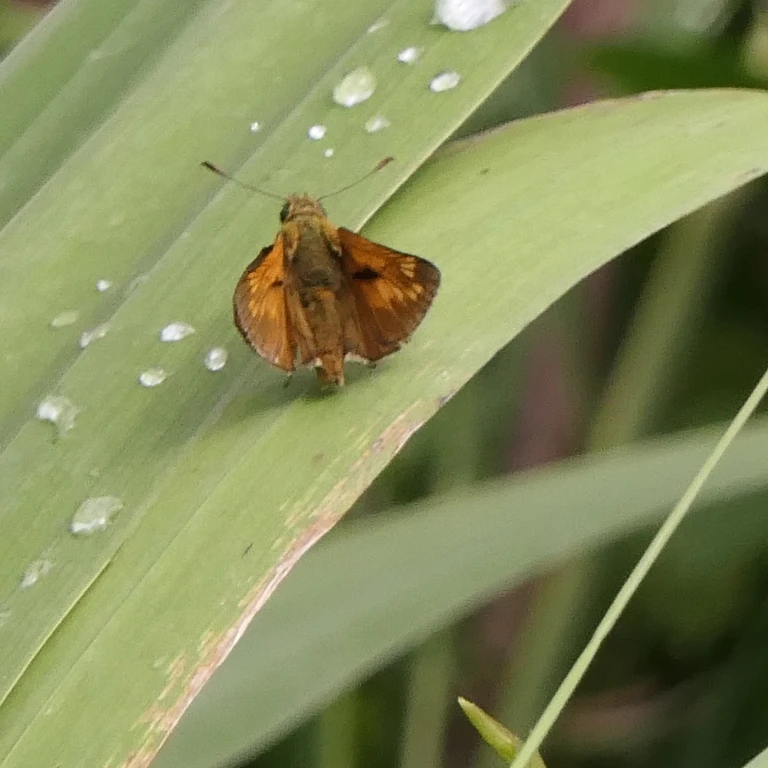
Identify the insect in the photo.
Ochlodes sylvanus (also Ochlodes venata)
